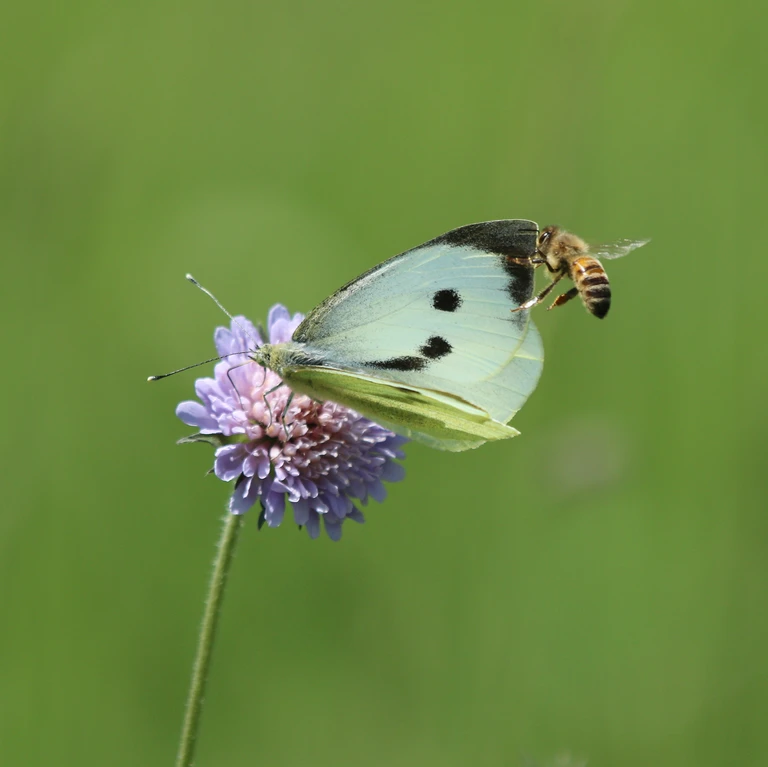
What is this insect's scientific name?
Pieris brassicae
